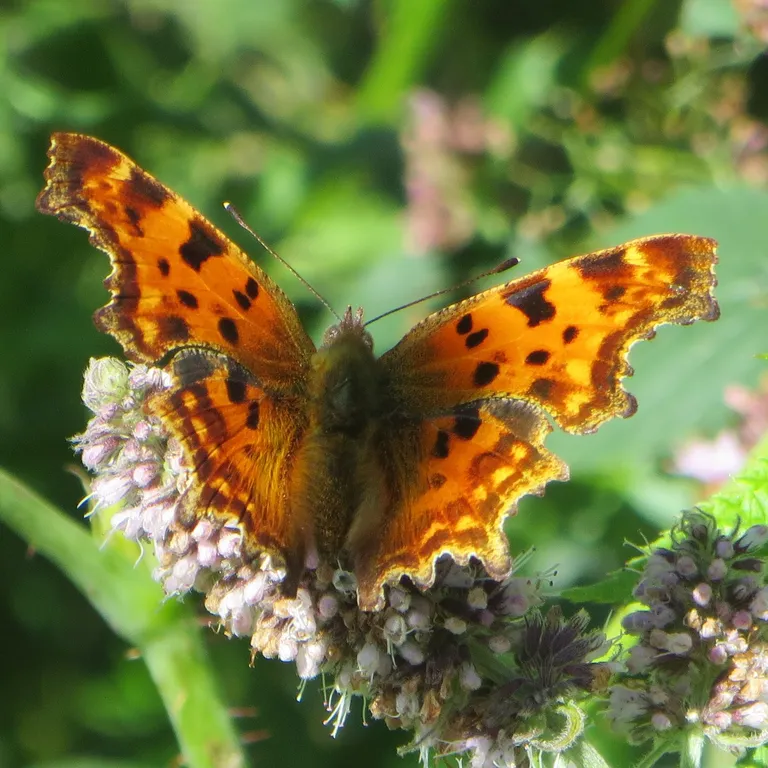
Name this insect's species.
Polygonia c-album
